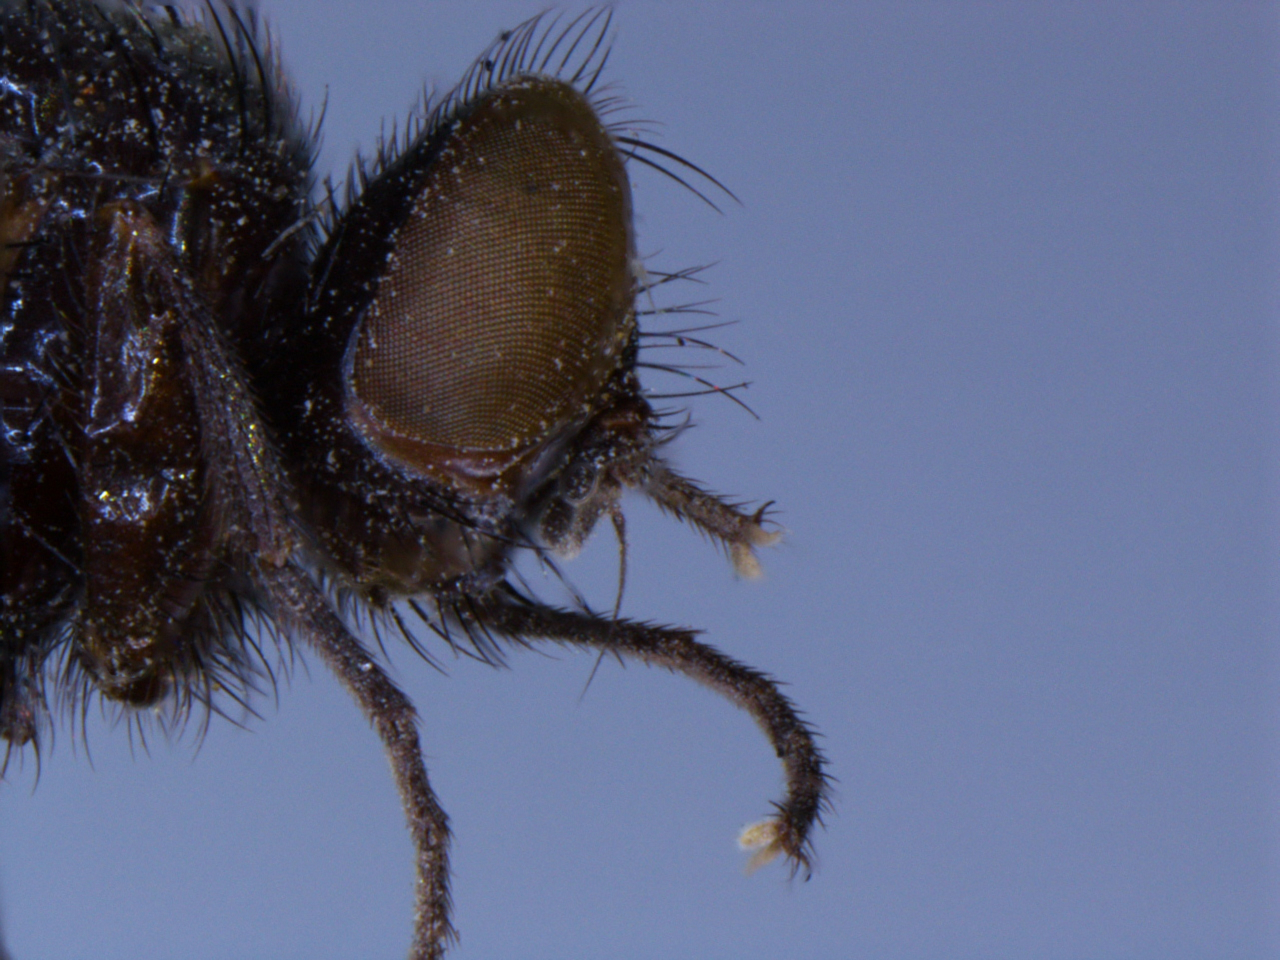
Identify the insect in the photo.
Hydrotaea nidicola
